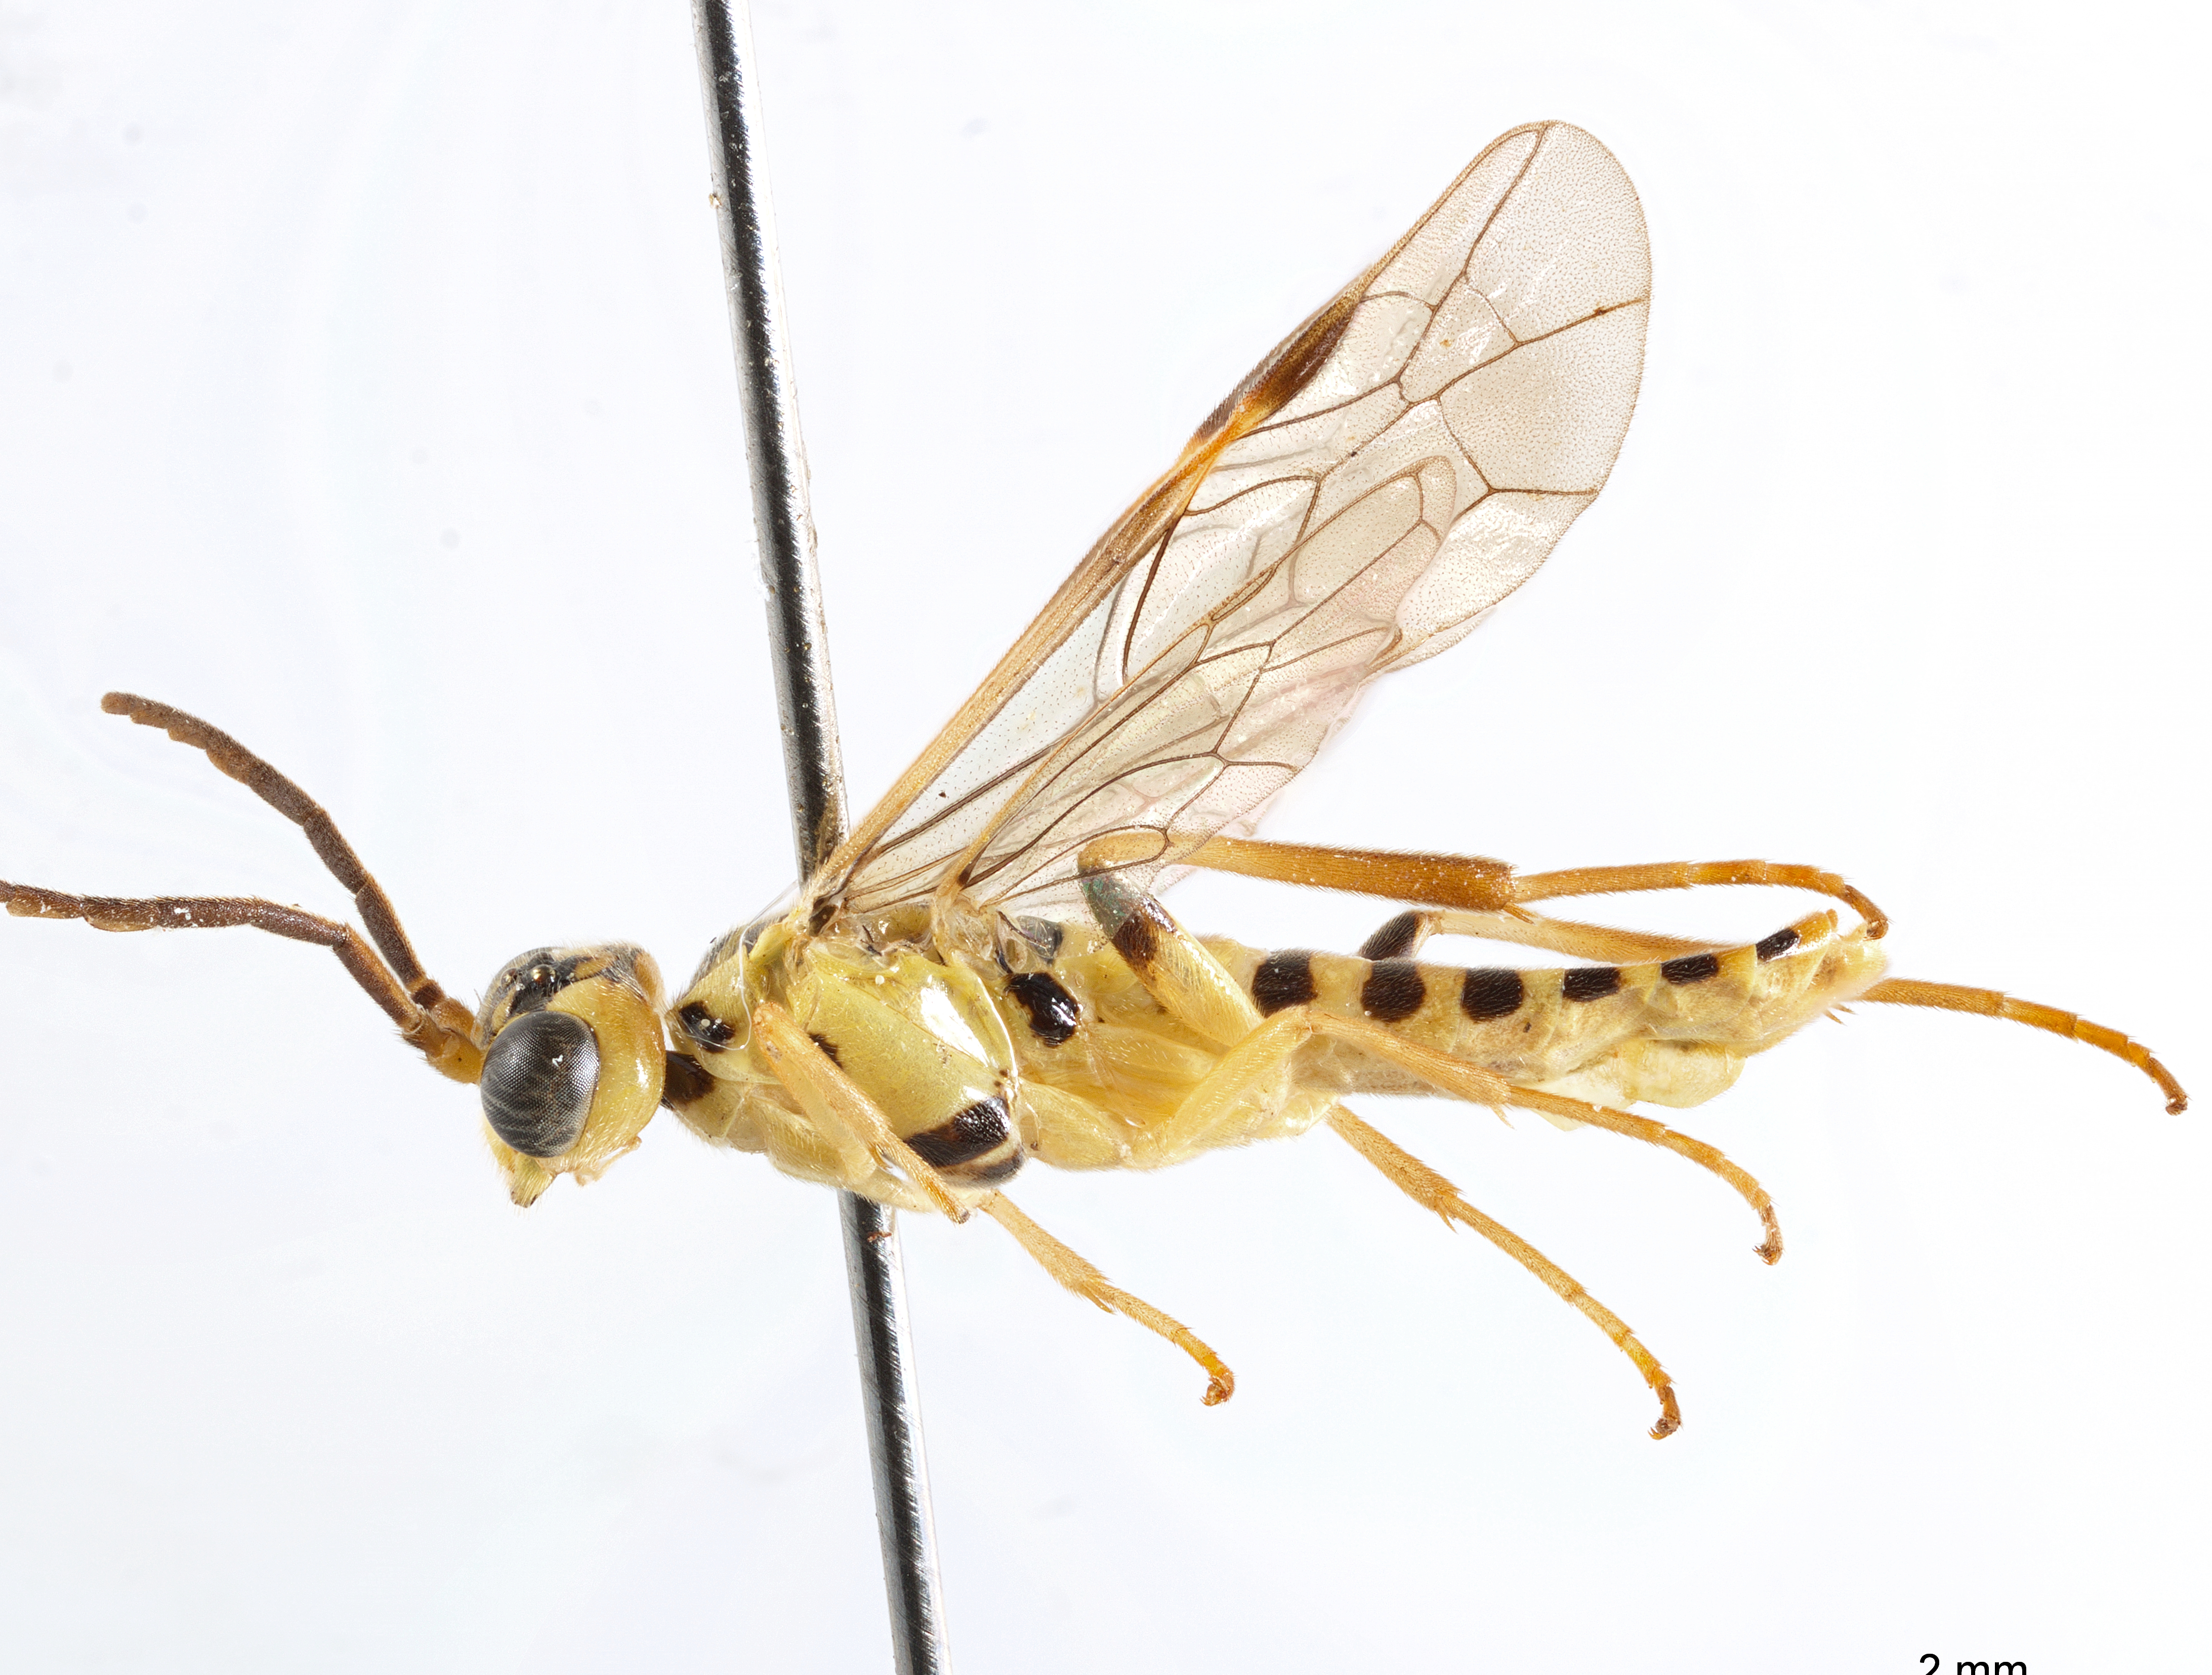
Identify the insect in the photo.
Linomorpha flava
